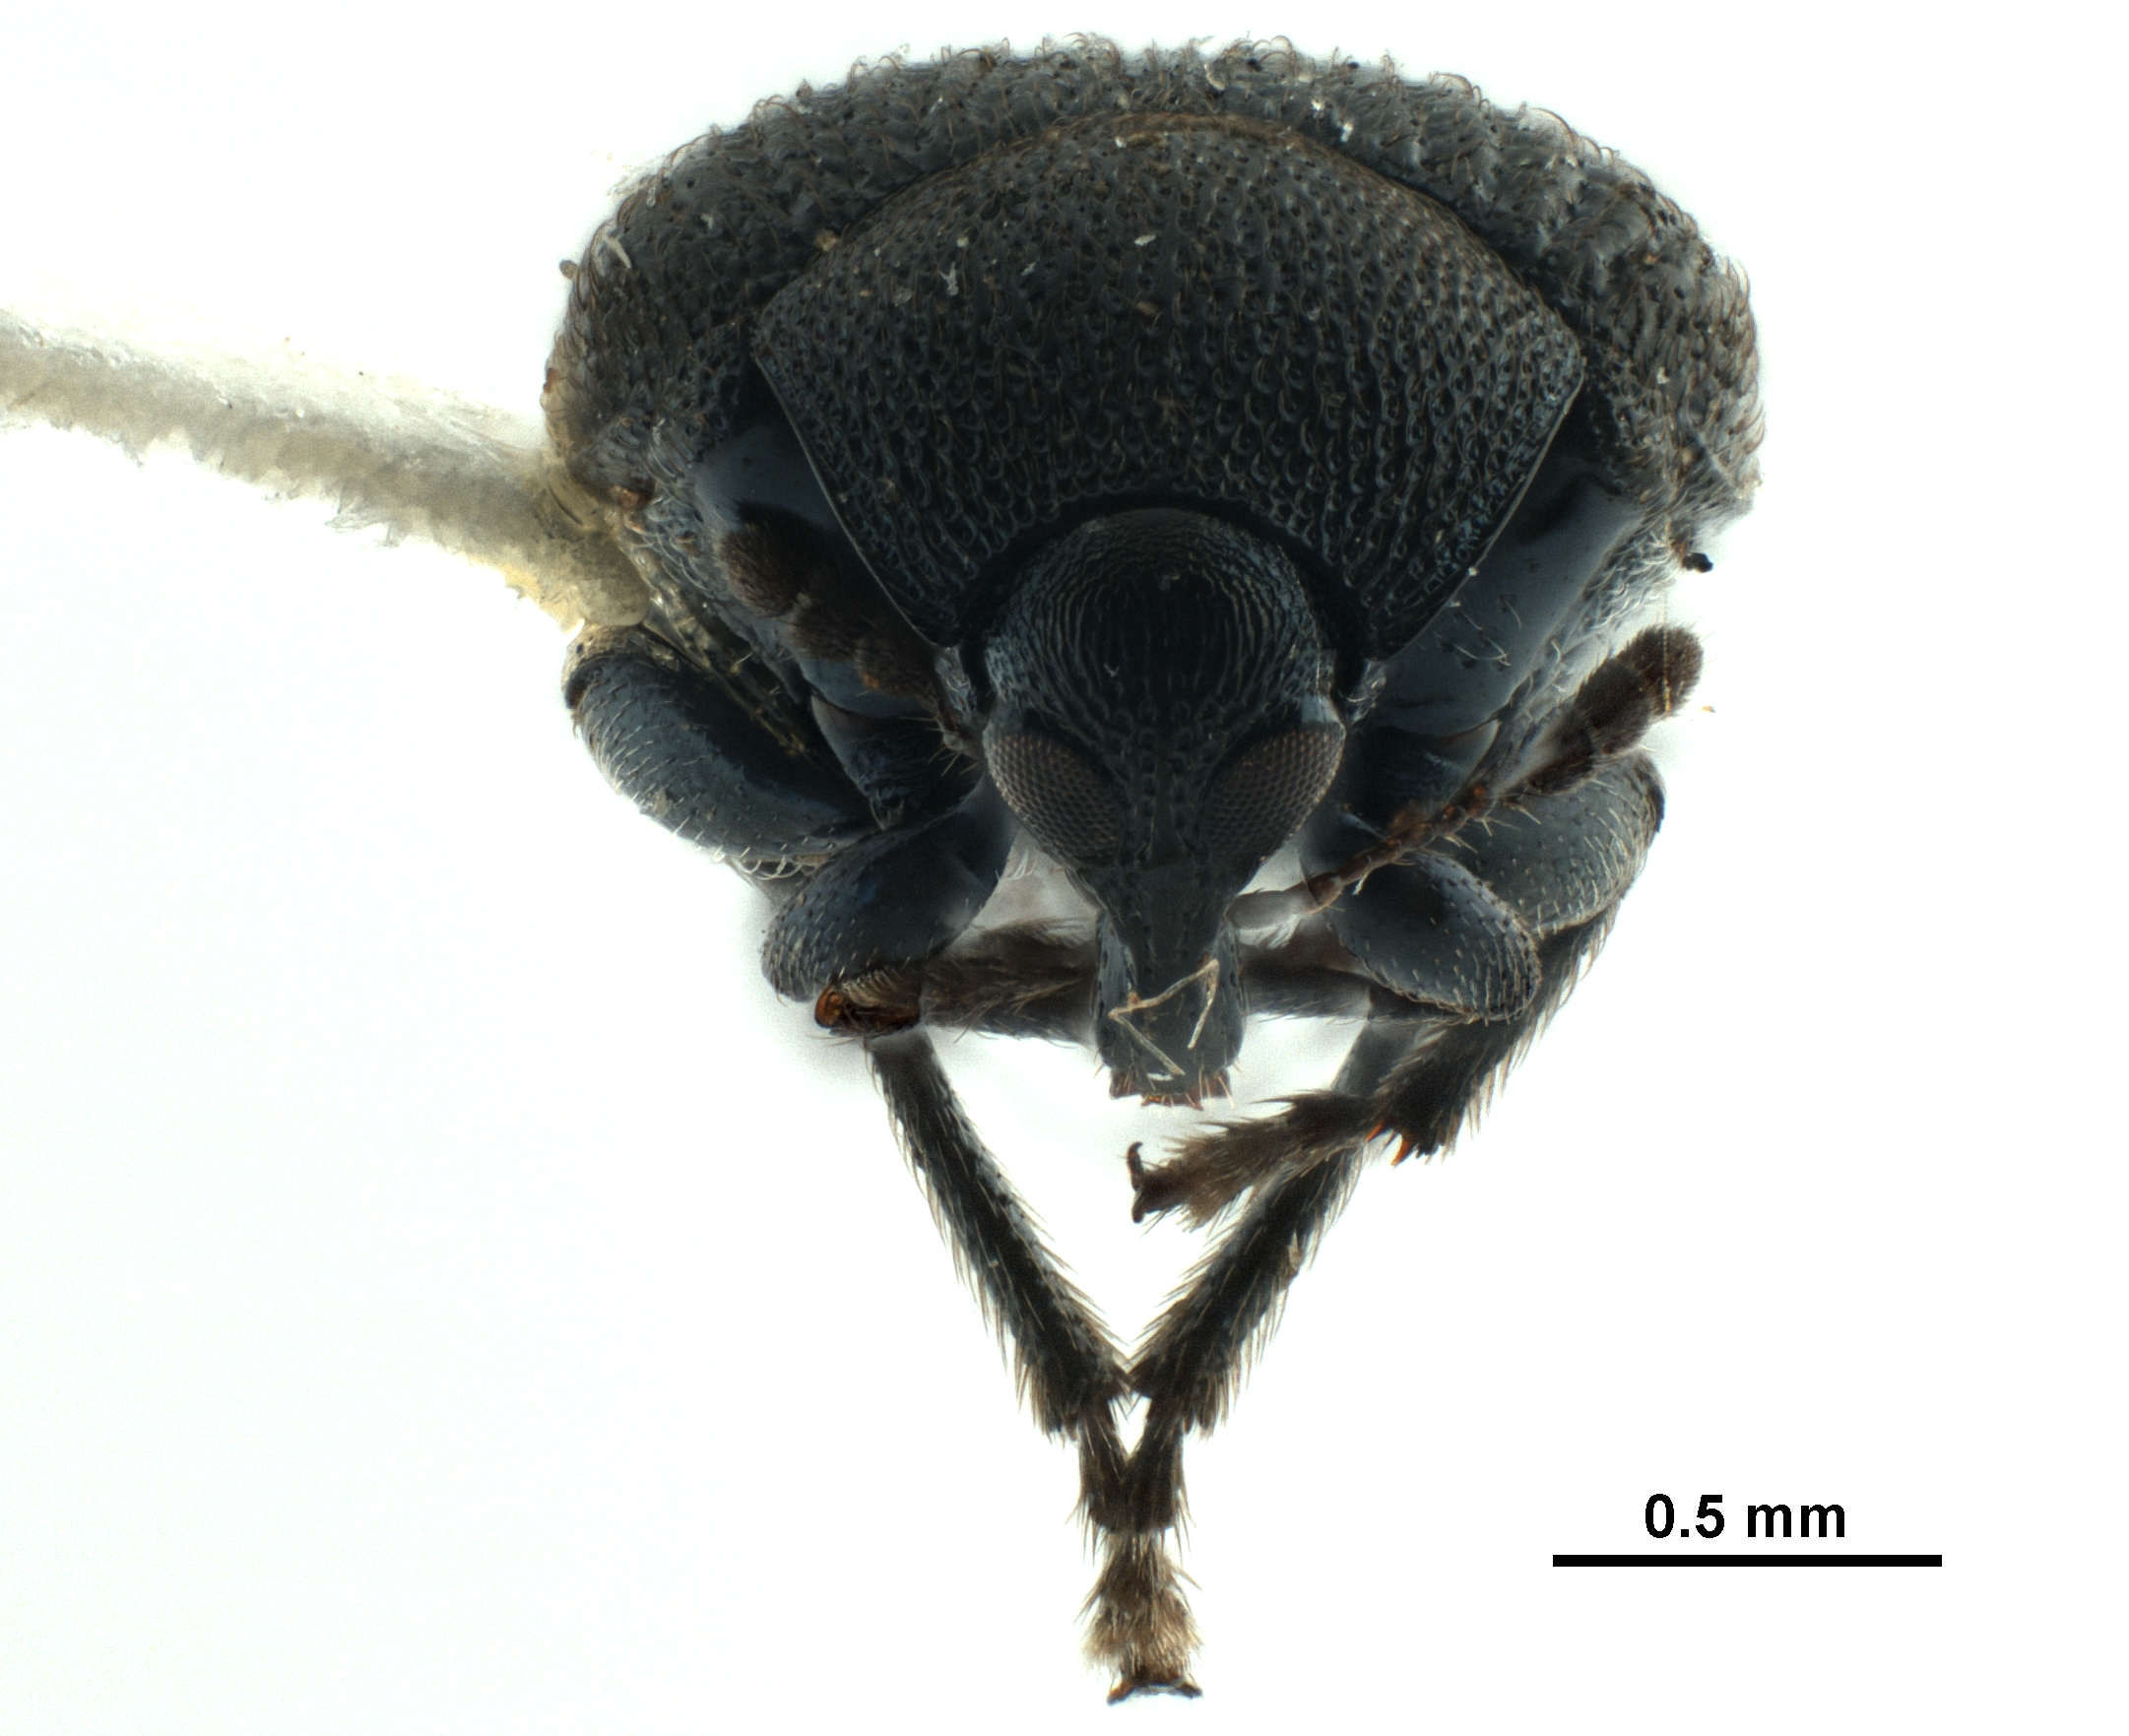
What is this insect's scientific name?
Pterocolus minutus
